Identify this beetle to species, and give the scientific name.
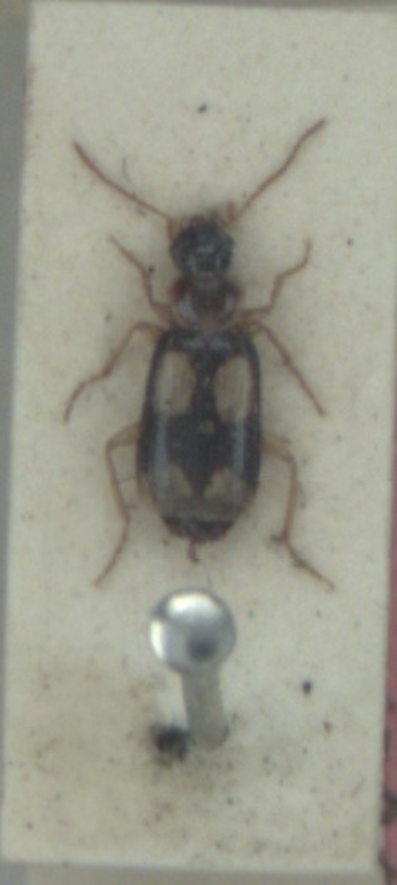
Dromius quadrimaculatus
